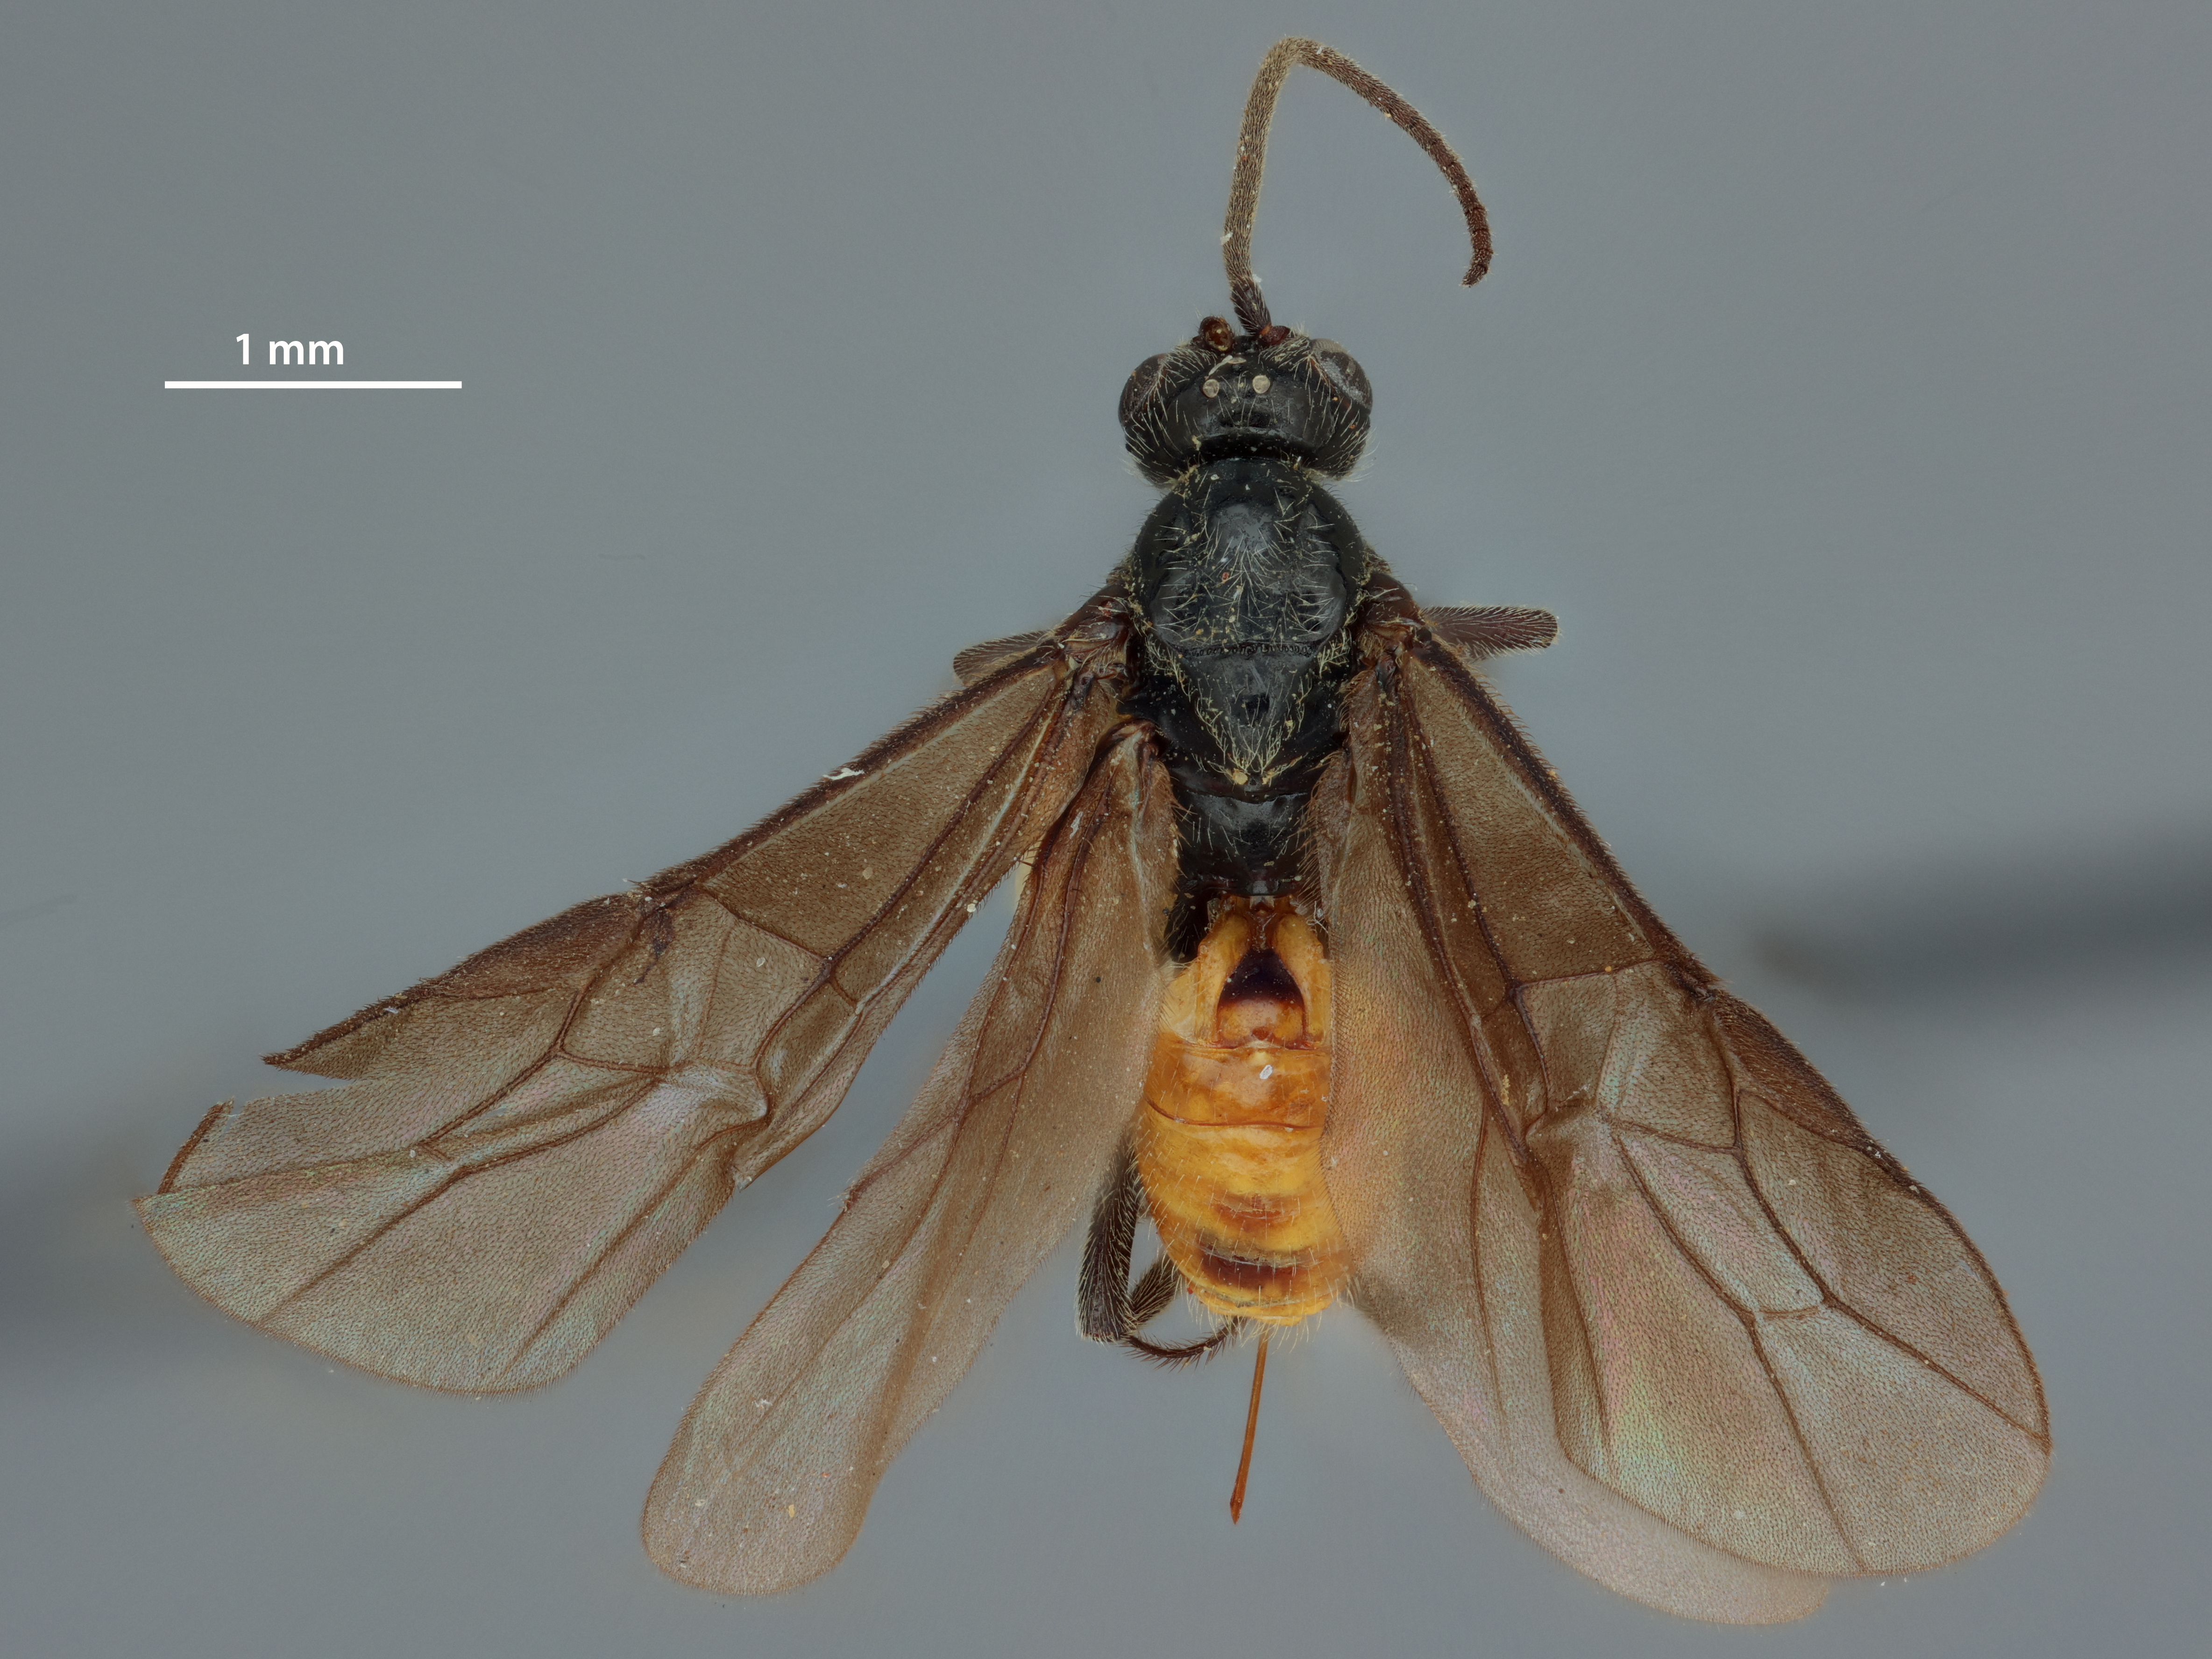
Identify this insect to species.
Microbracon nigrorufum
